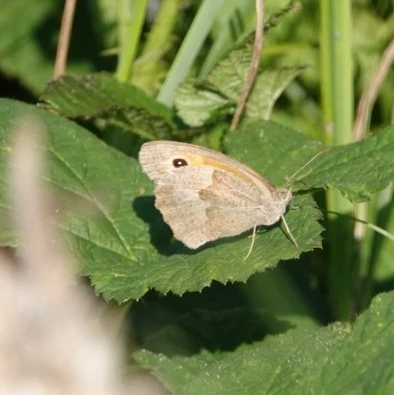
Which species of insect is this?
Maniola jurtina
